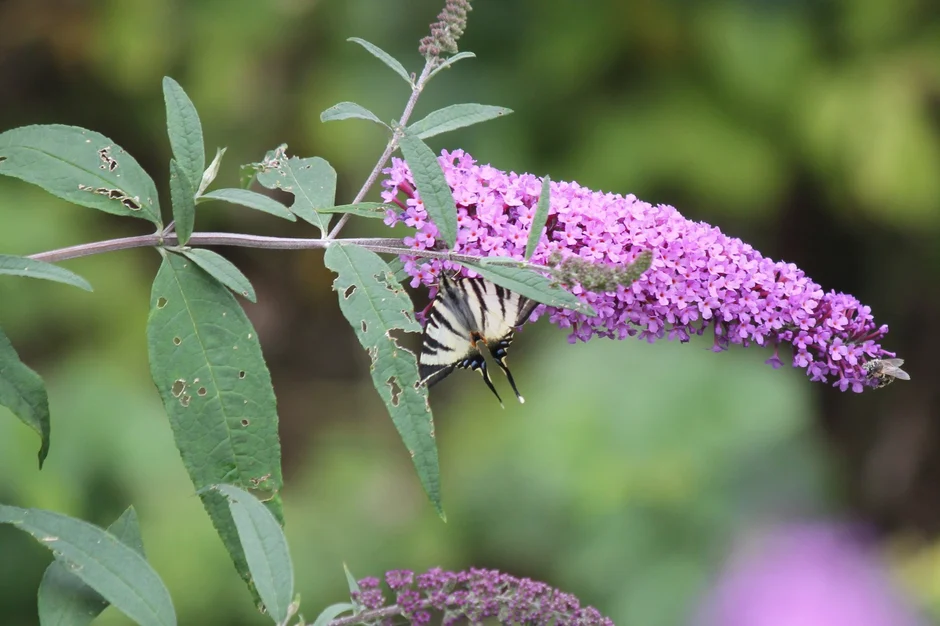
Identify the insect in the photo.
Iphiclides podalirius
